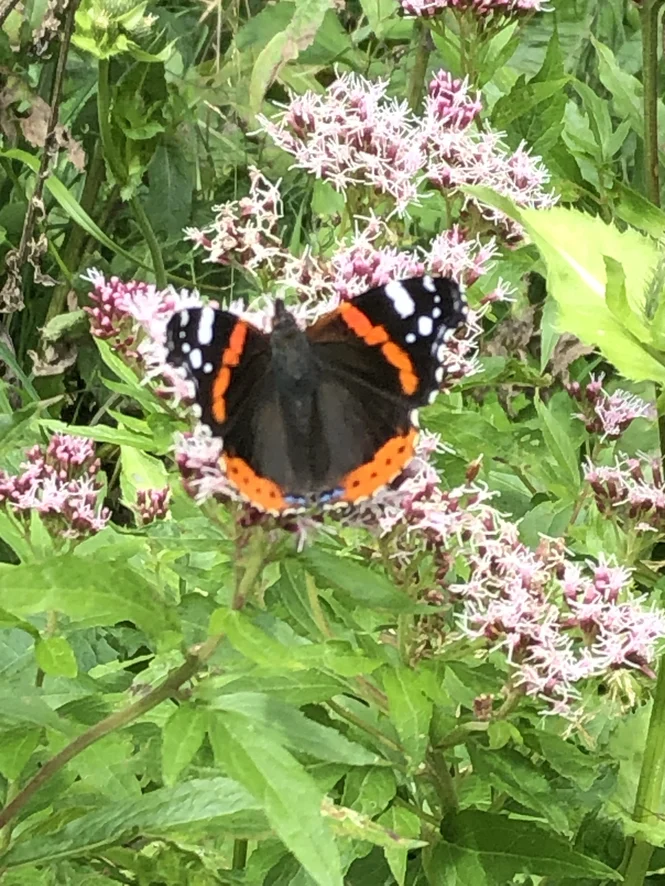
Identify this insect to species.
Vanessa atalanta
